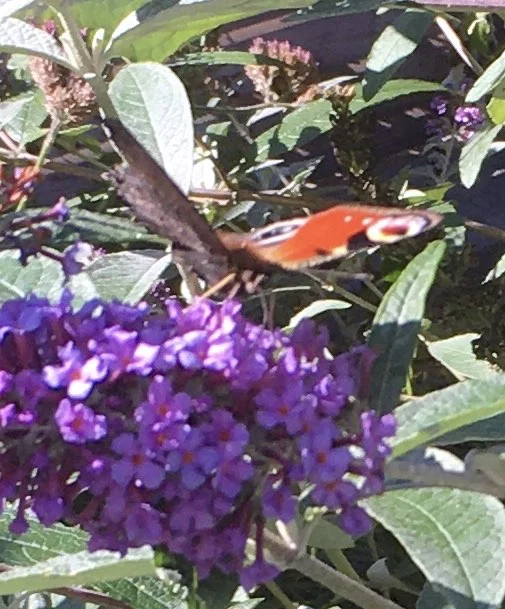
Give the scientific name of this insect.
Aglais io
